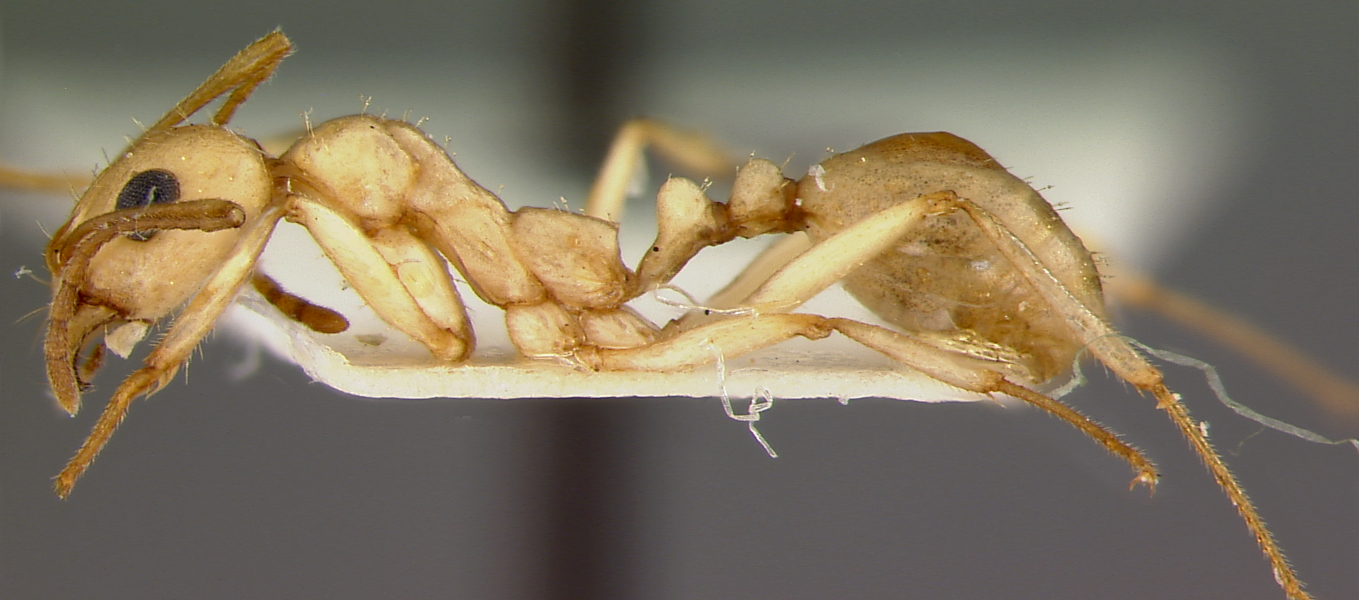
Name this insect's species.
Aphaenogaster megommatus
